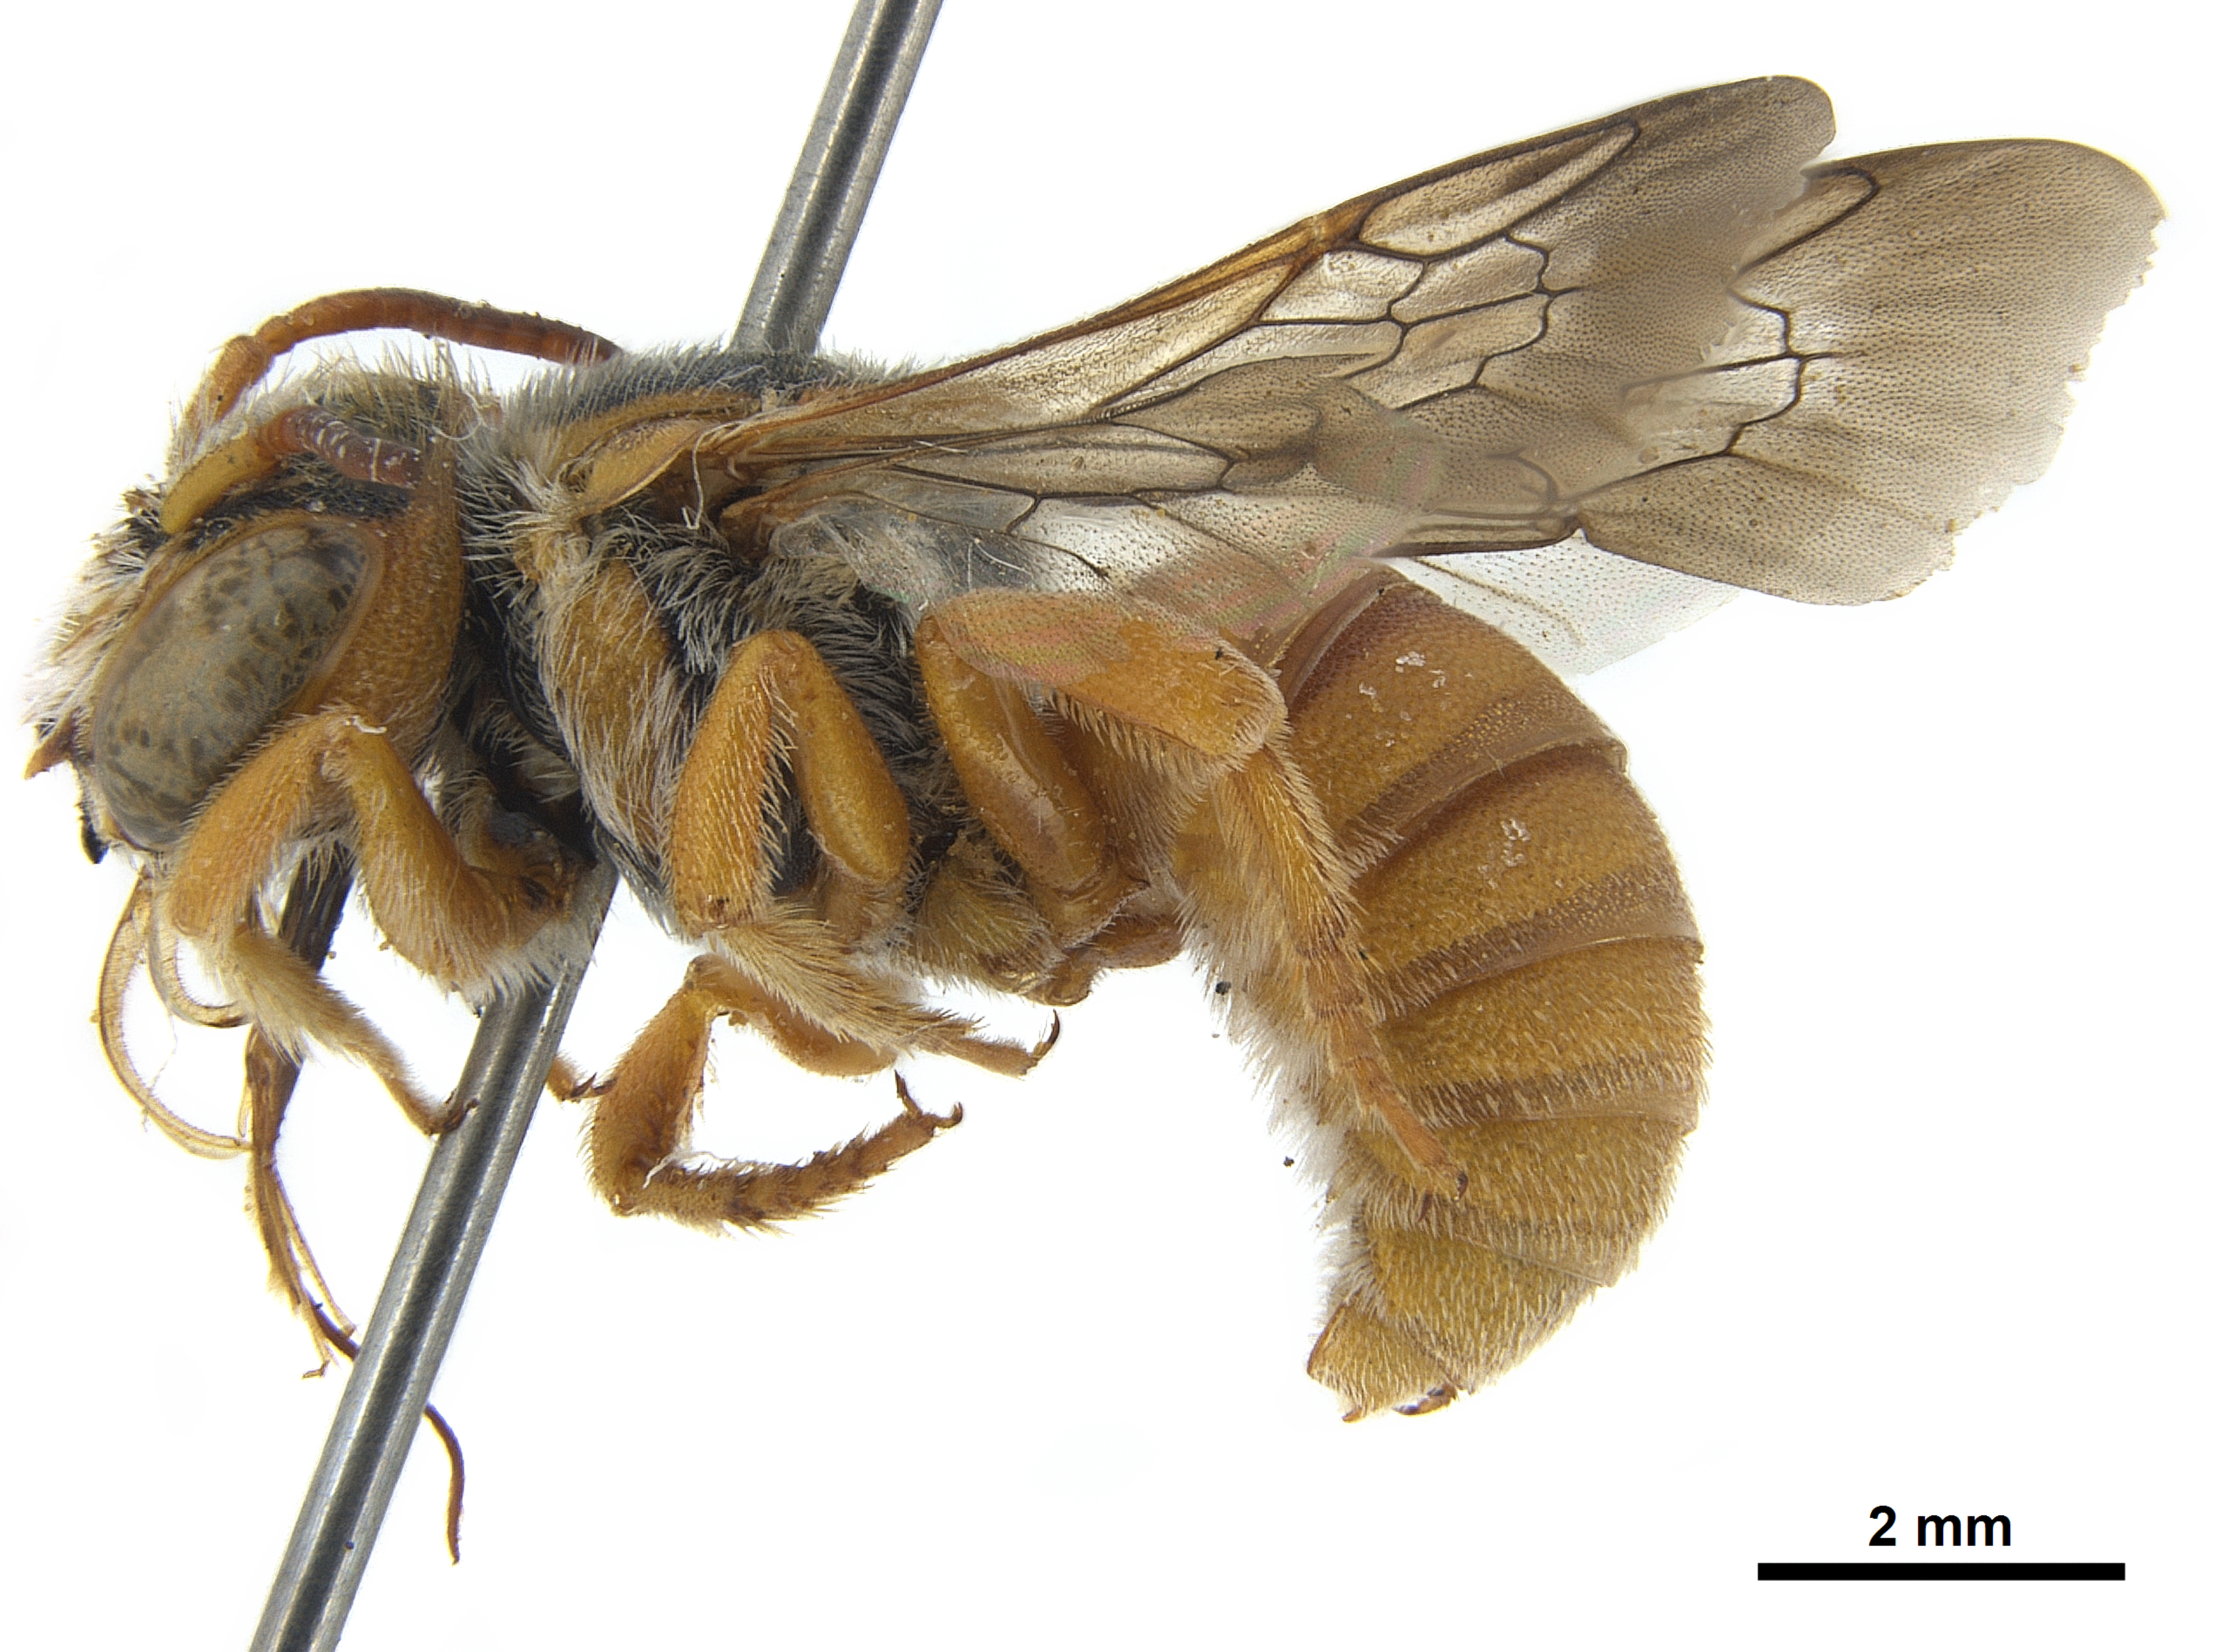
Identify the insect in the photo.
Icteranthidium ferrugineum
